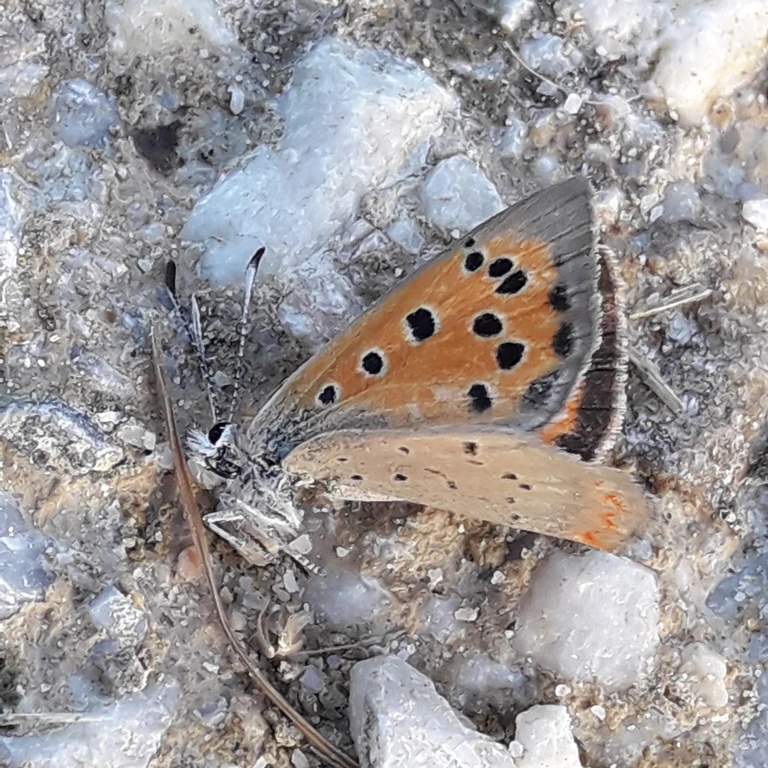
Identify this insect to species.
Lycaena phlaeas
